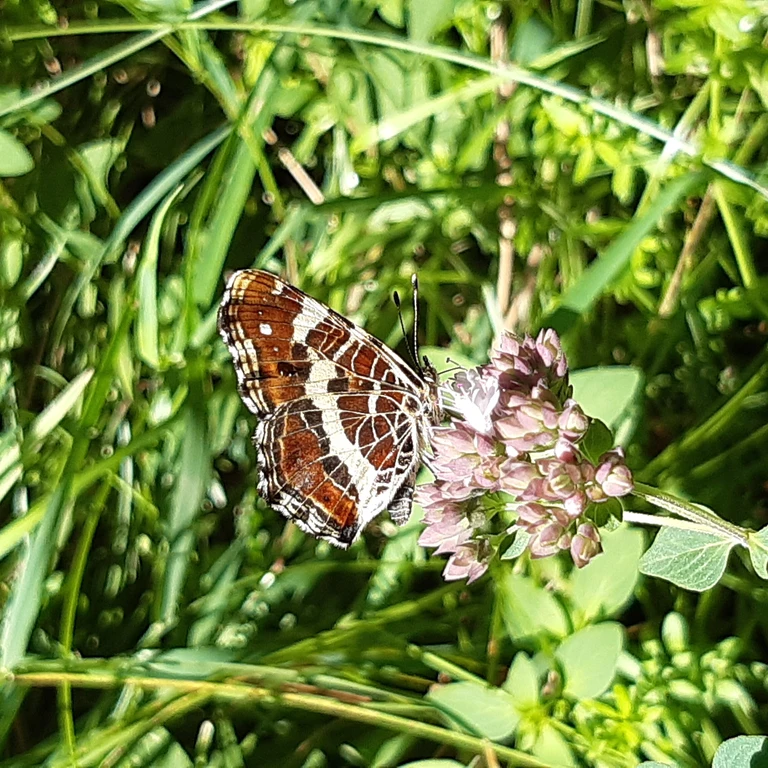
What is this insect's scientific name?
Araschnia levana
